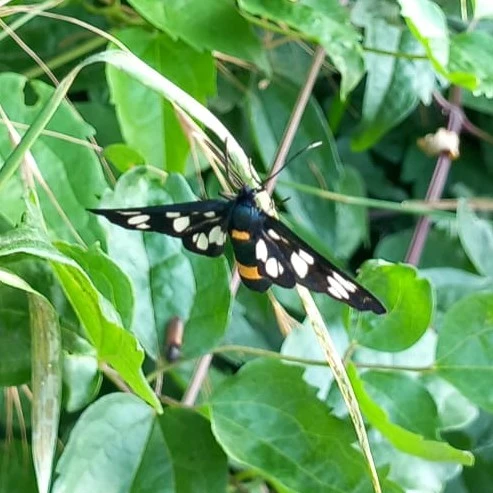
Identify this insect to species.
Amata phegea
